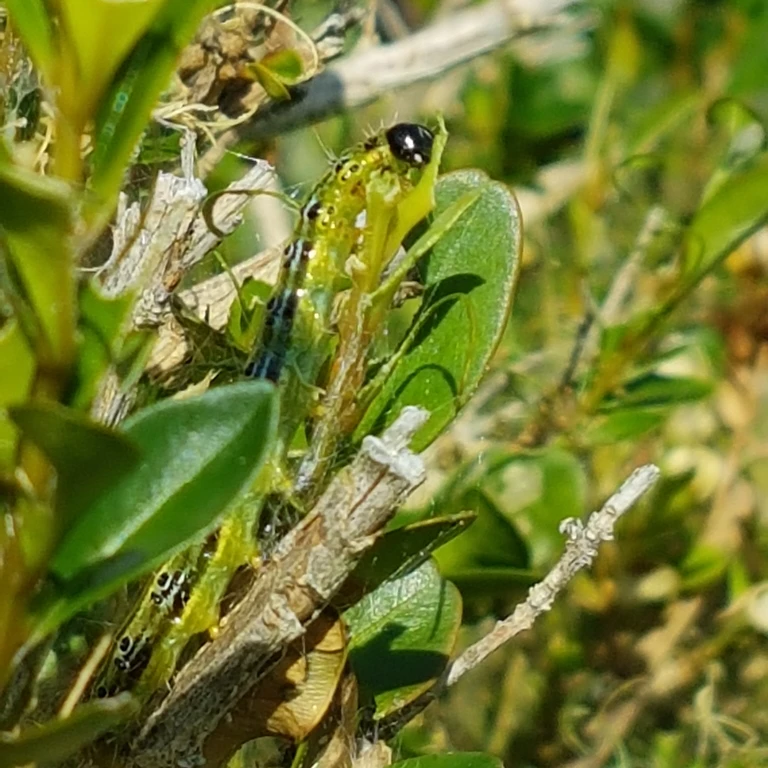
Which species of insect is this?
Cydalima perspectalis
